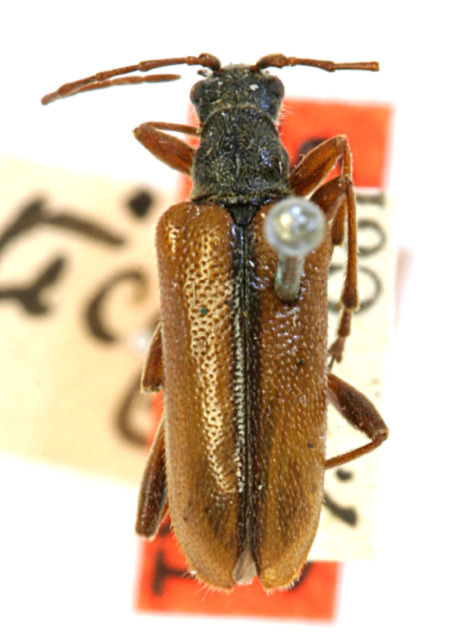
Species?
Cortodera longicornis (also Leptacmaeops alticola)
